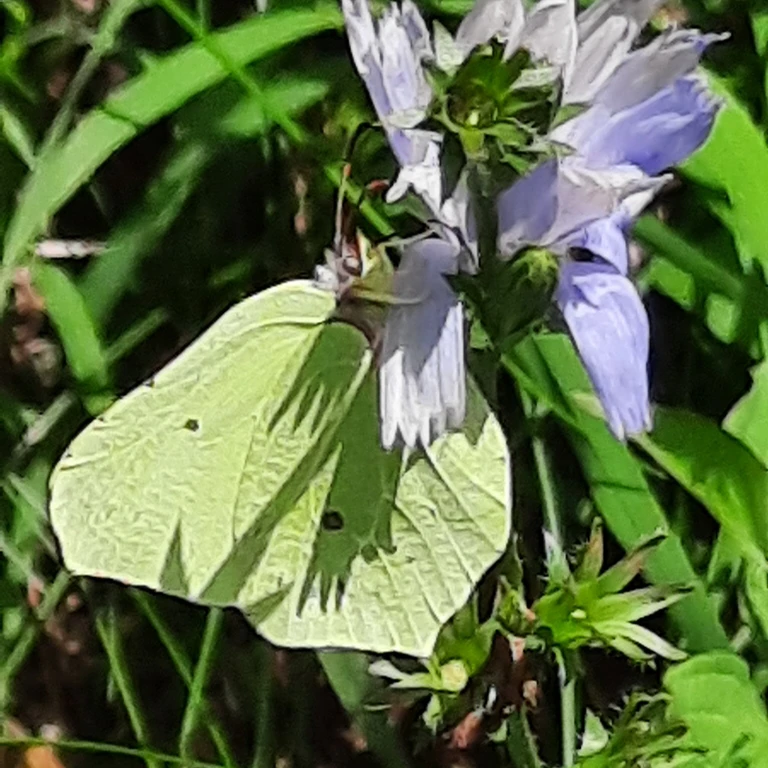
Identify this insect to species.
Gonepteryx rhamni
